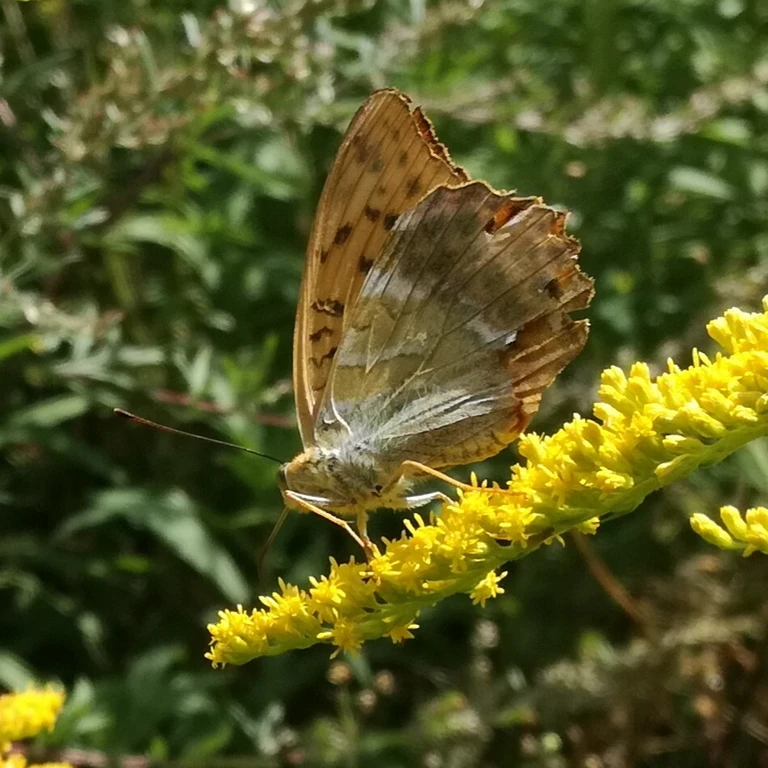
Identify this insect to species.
Argynnis paphia
